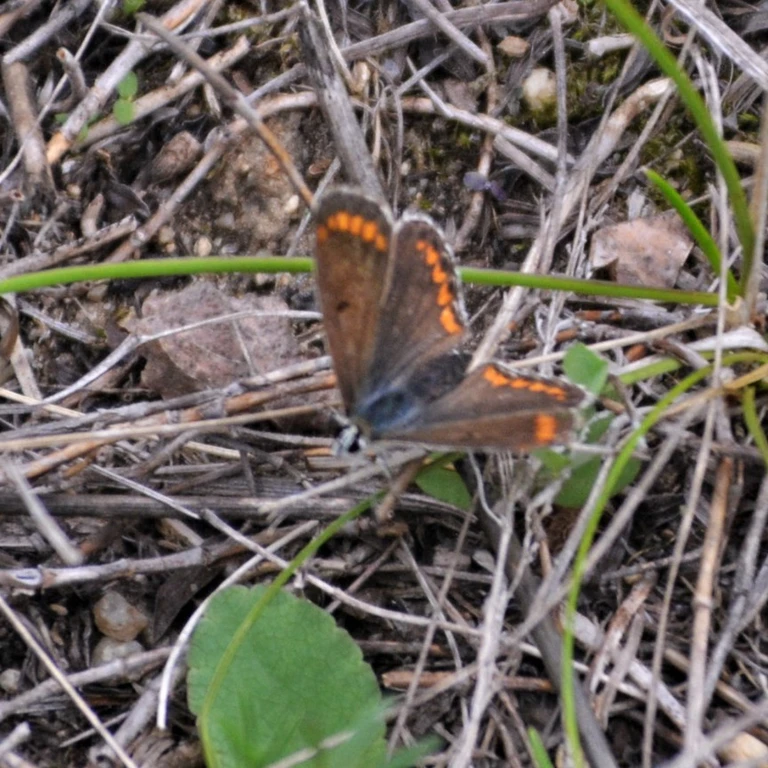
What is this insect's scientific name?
Aricia agestis/artaxerxes
